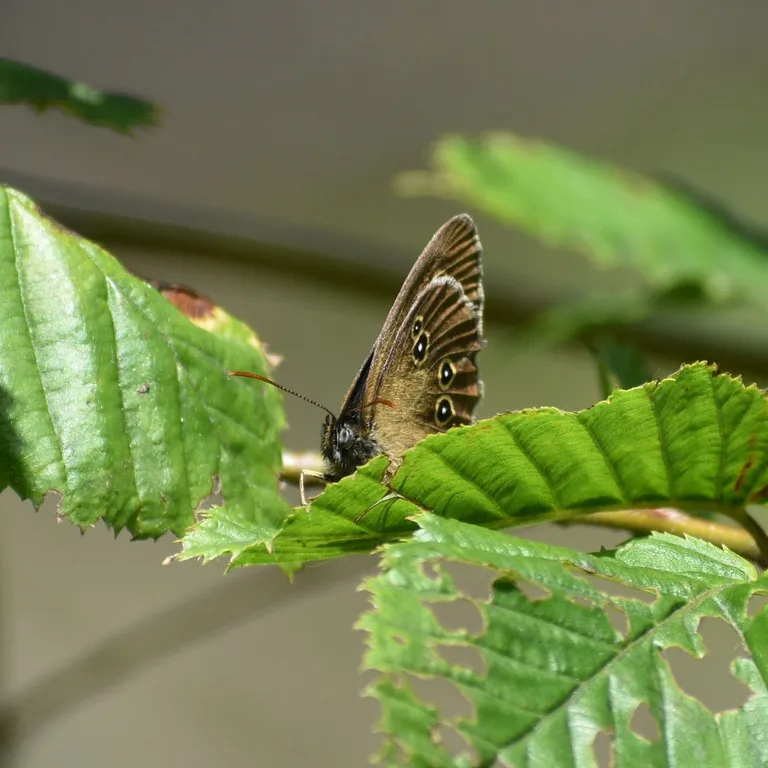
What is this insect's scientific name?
Aphantopus hyperantus
